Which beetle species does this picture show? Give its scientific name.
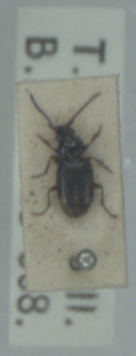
Bembidion lunulatum
